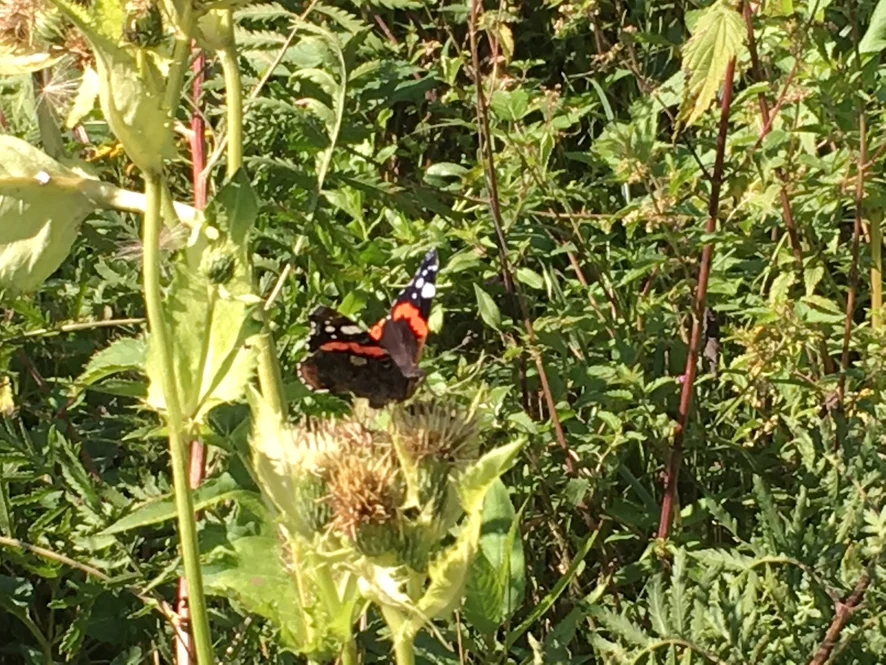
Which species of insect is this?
Vanessa atalanta
